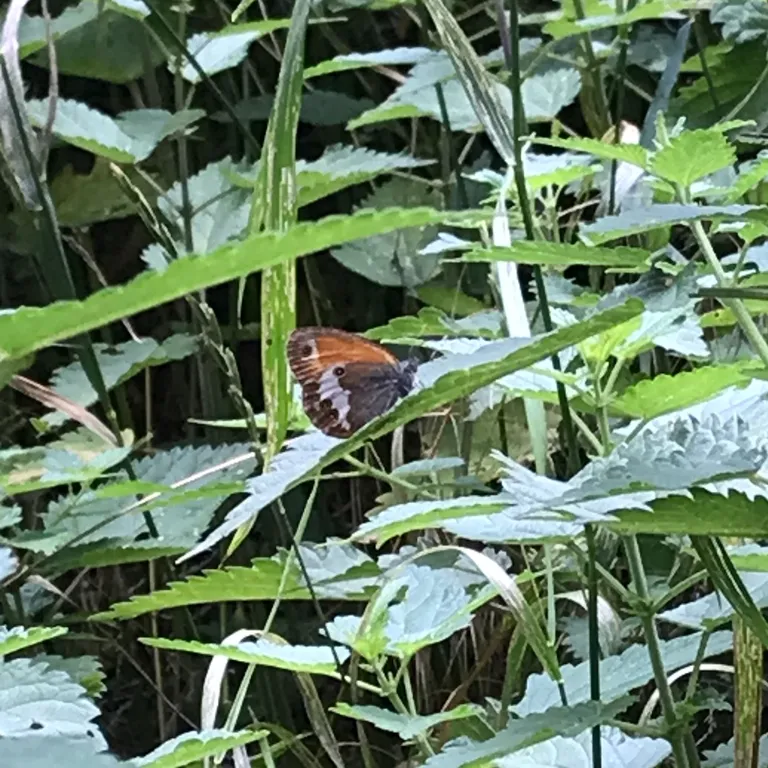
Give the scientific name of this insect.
Coenonympha arcania
